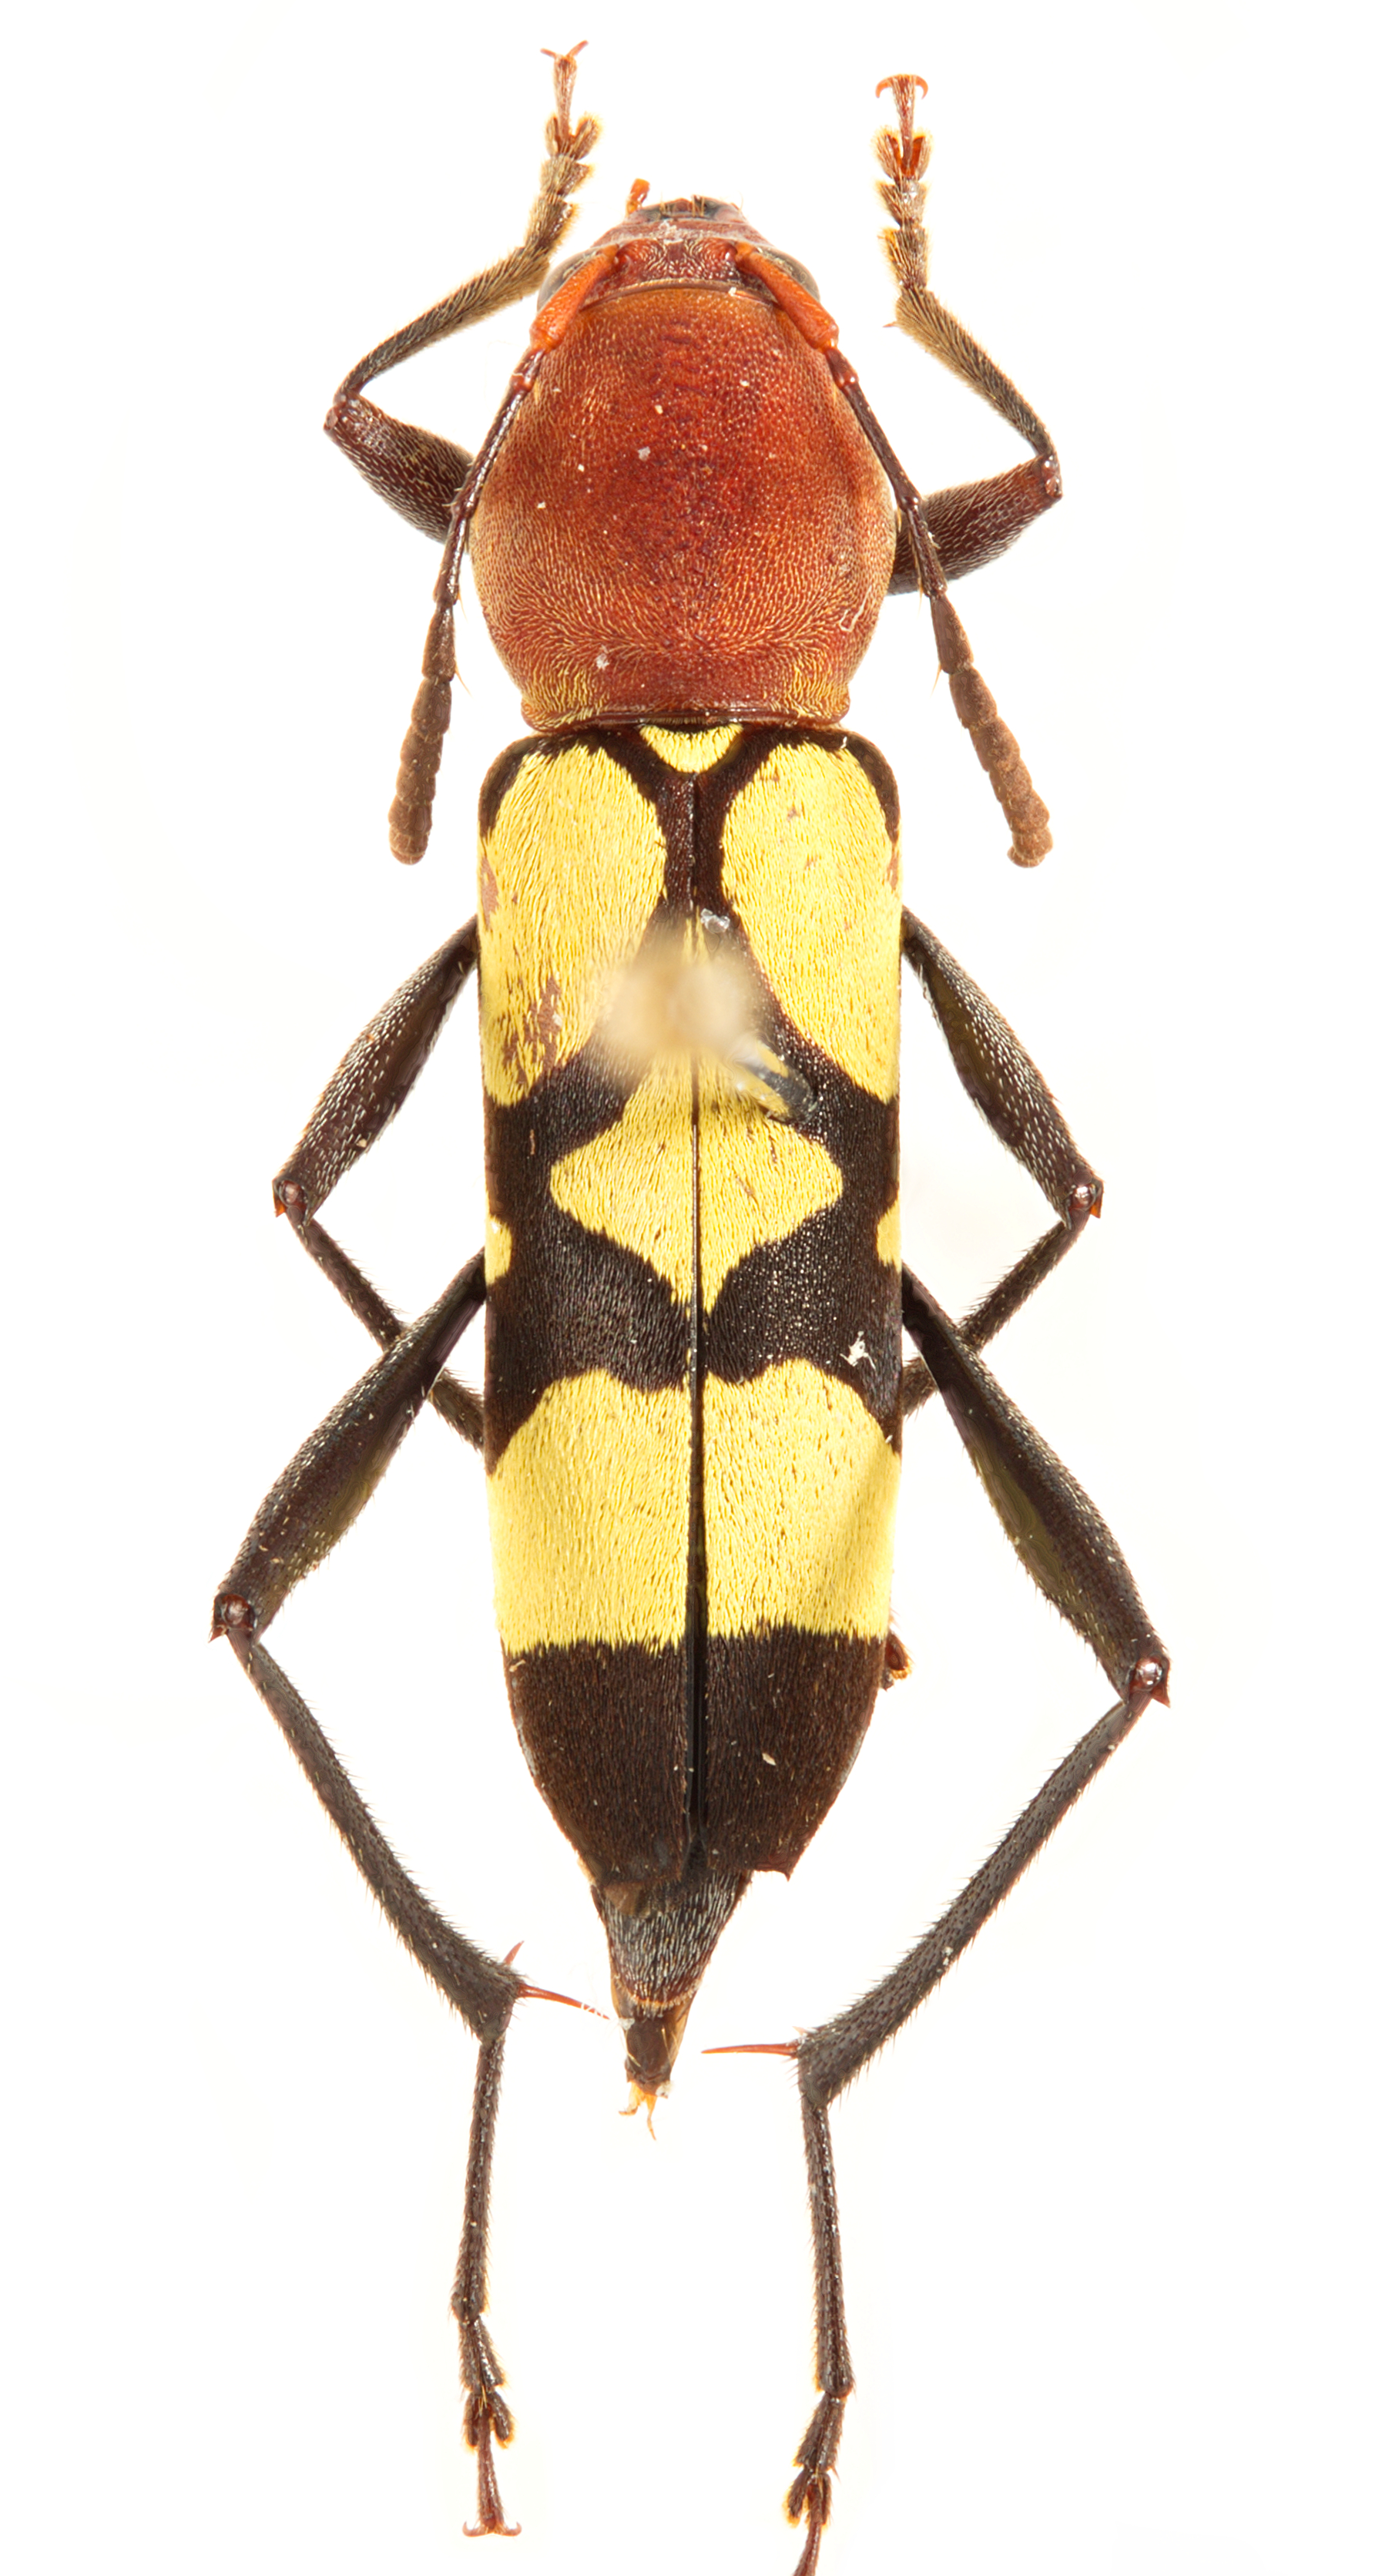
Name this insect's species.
Mecometopus jansoni
